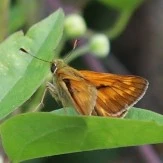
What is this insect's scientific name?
Ochlodes sylvanus (also Ochlodes venata)
